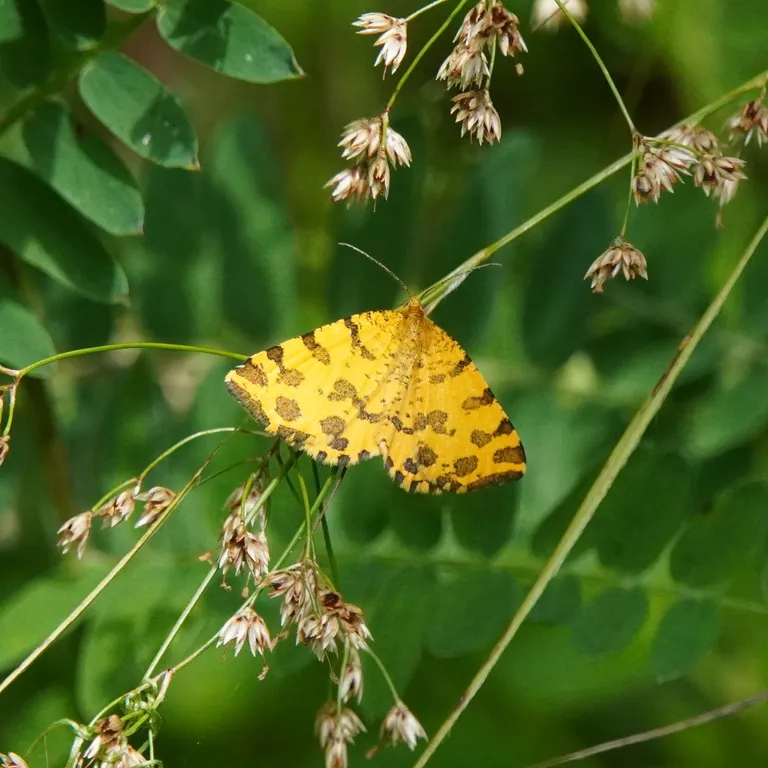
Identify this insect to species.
Pseudopanthera macularia
